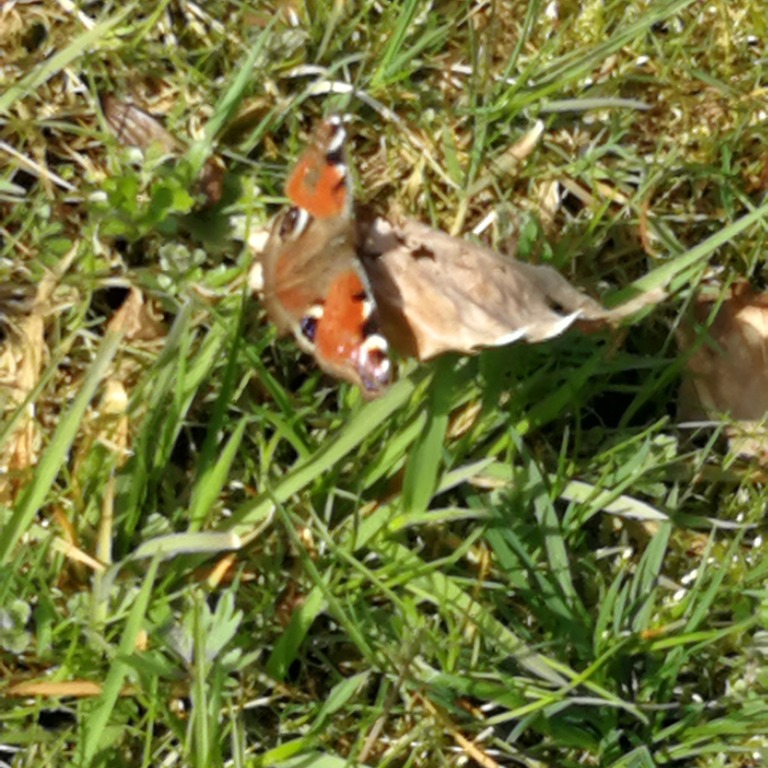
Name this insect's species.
Aglais io
